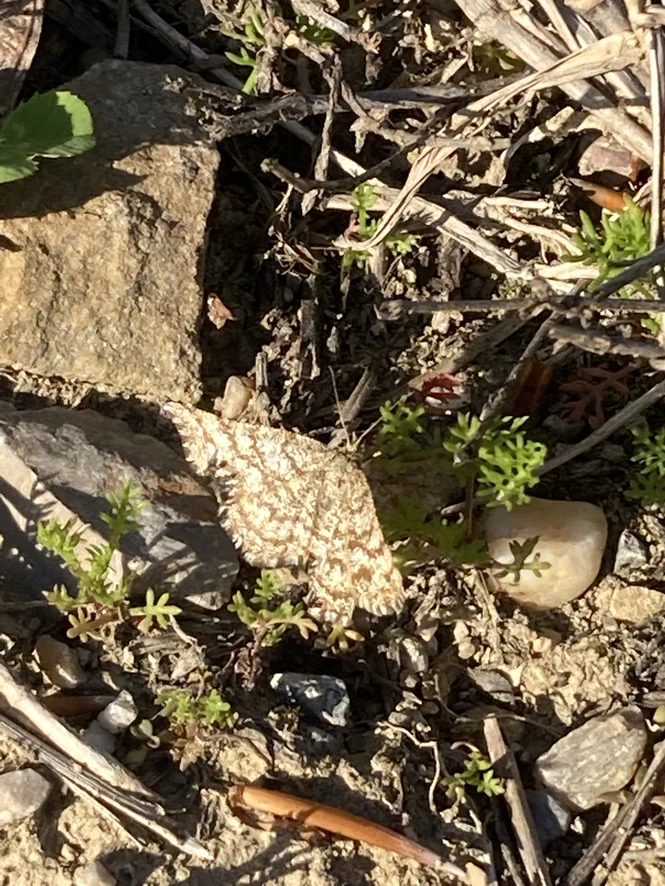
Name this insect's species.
Ematurga atomaria
